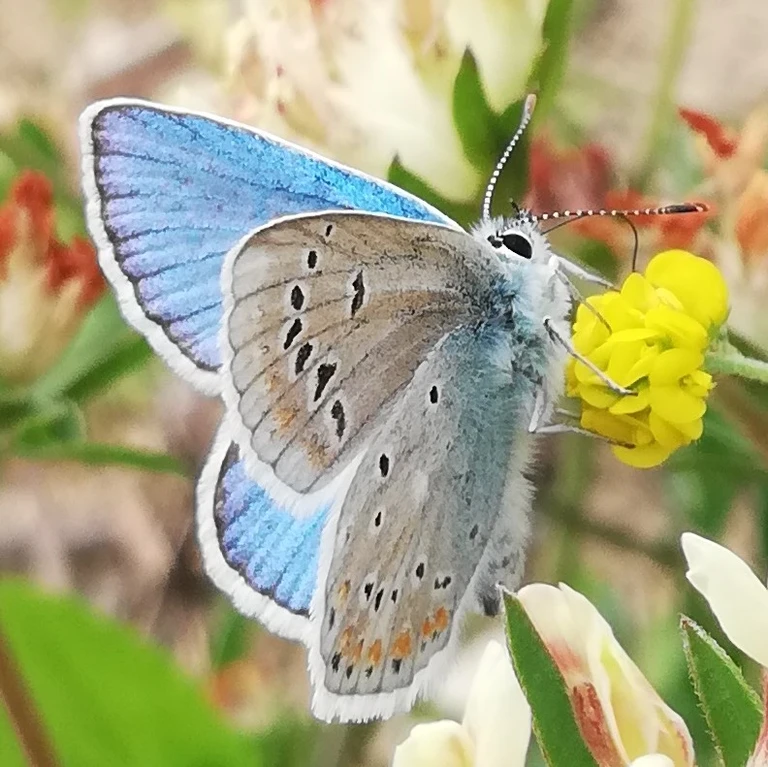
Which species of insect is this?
Polyommatus dorylas
